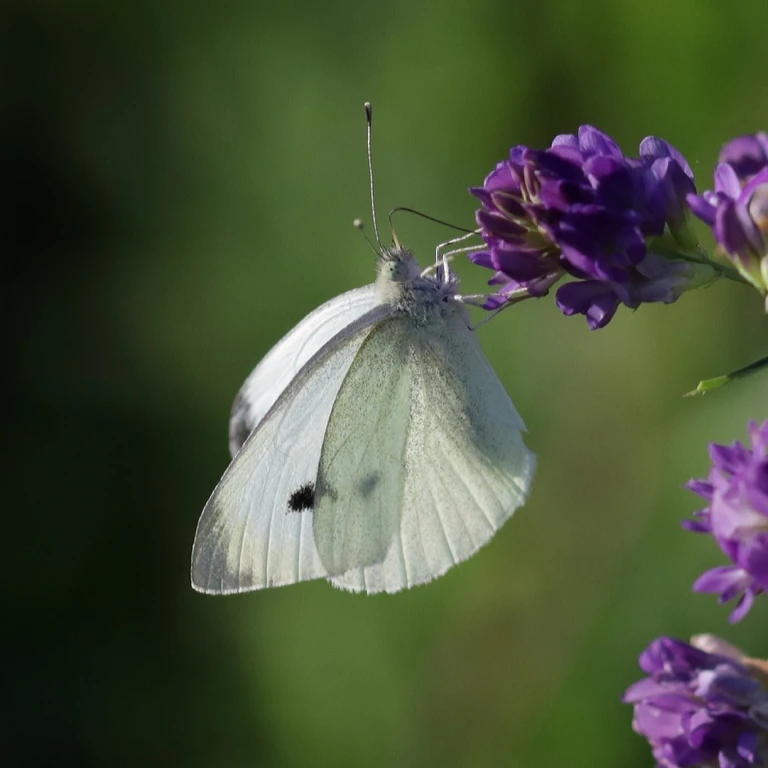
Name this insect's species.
Pieris rapae
